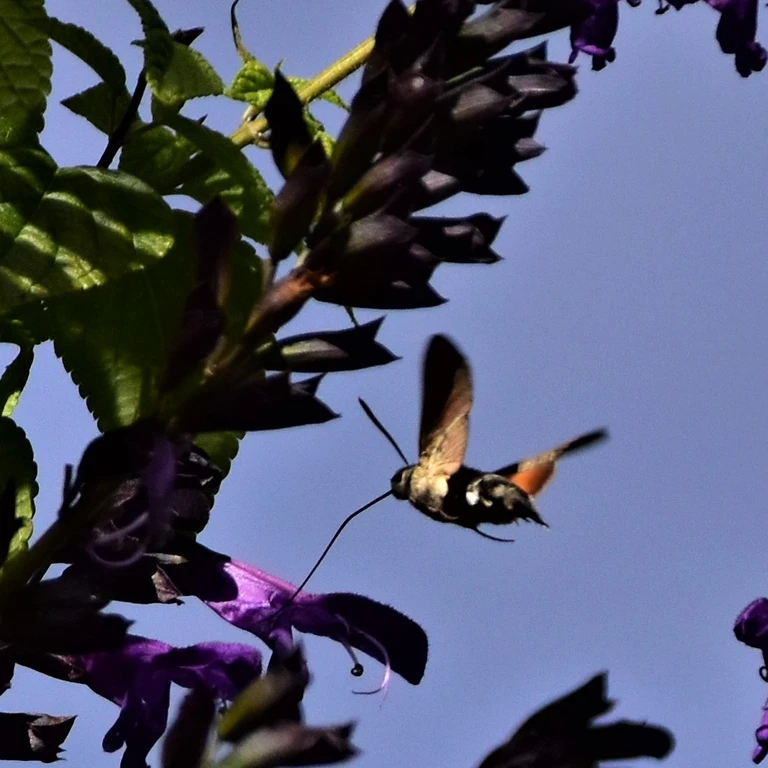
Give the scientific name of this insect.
Macroglossum stellatarum
